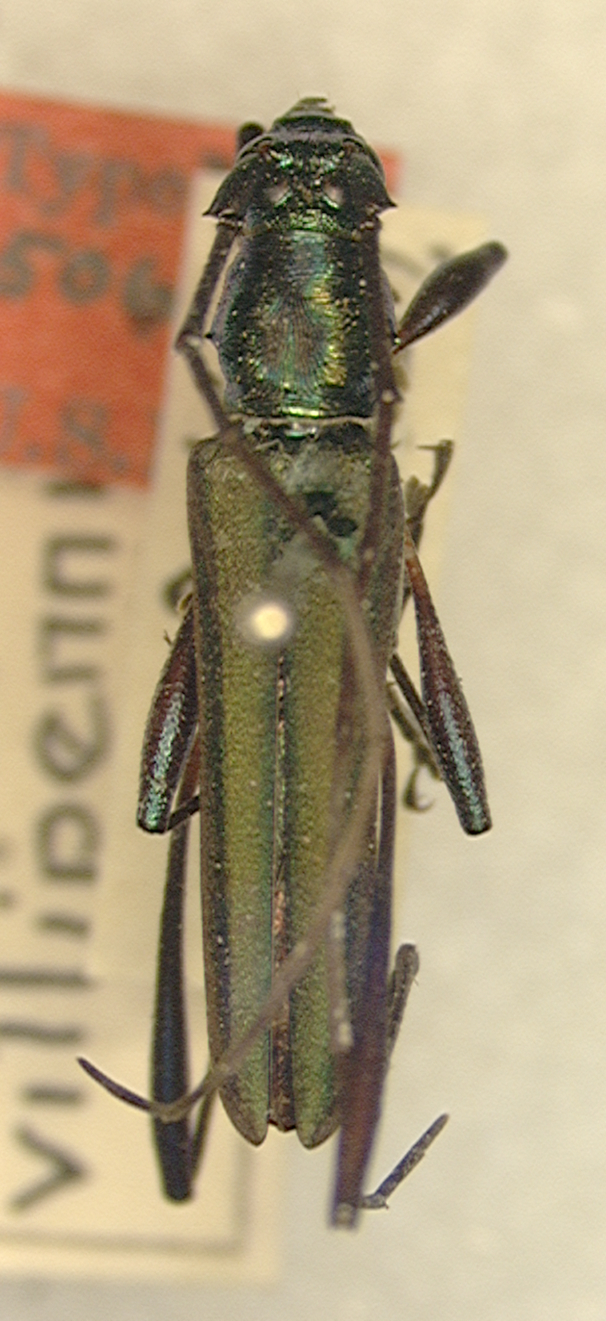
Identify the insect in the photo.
Chloridolum vittipennis
